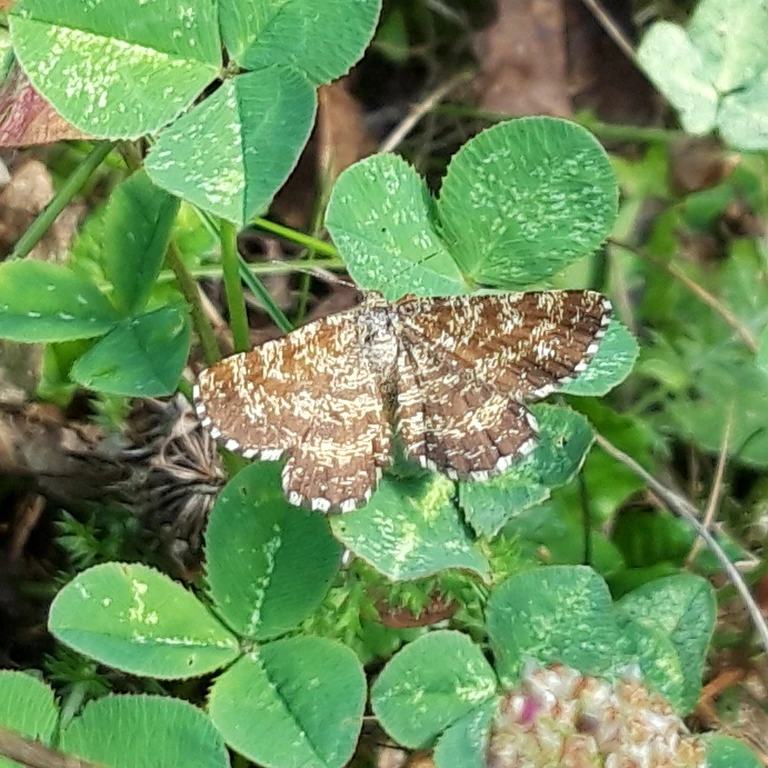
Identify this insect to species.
Ematurga atomaria
